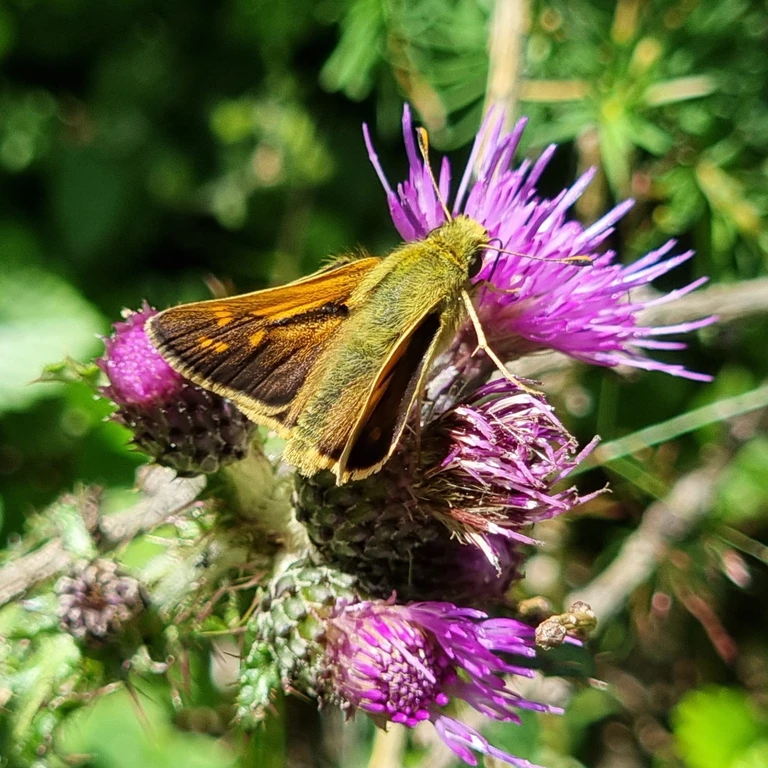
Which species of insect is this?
Hesperia comma
